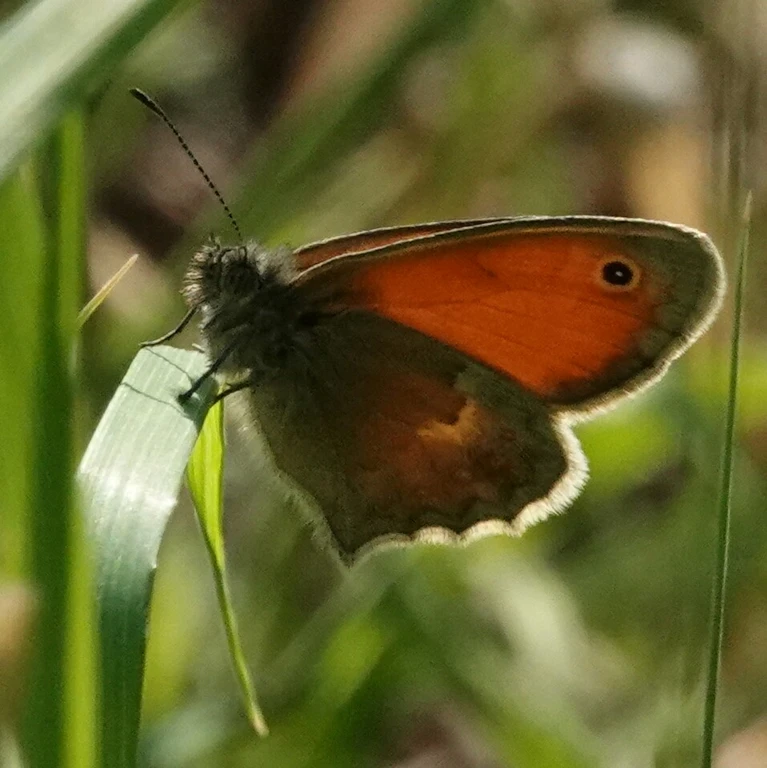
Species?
Coenonympha pamphilus
